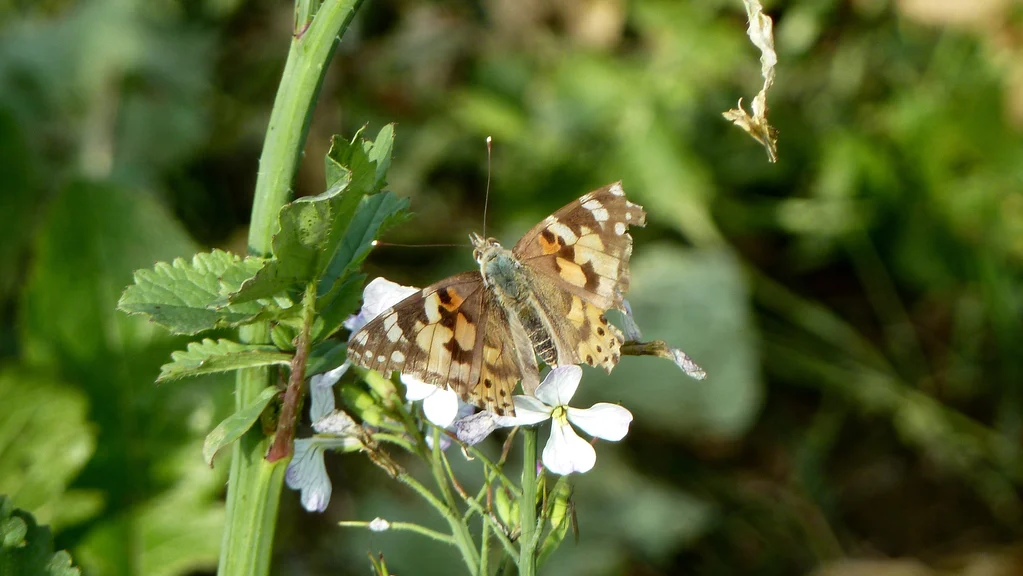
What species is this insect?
Vanessa cardui
